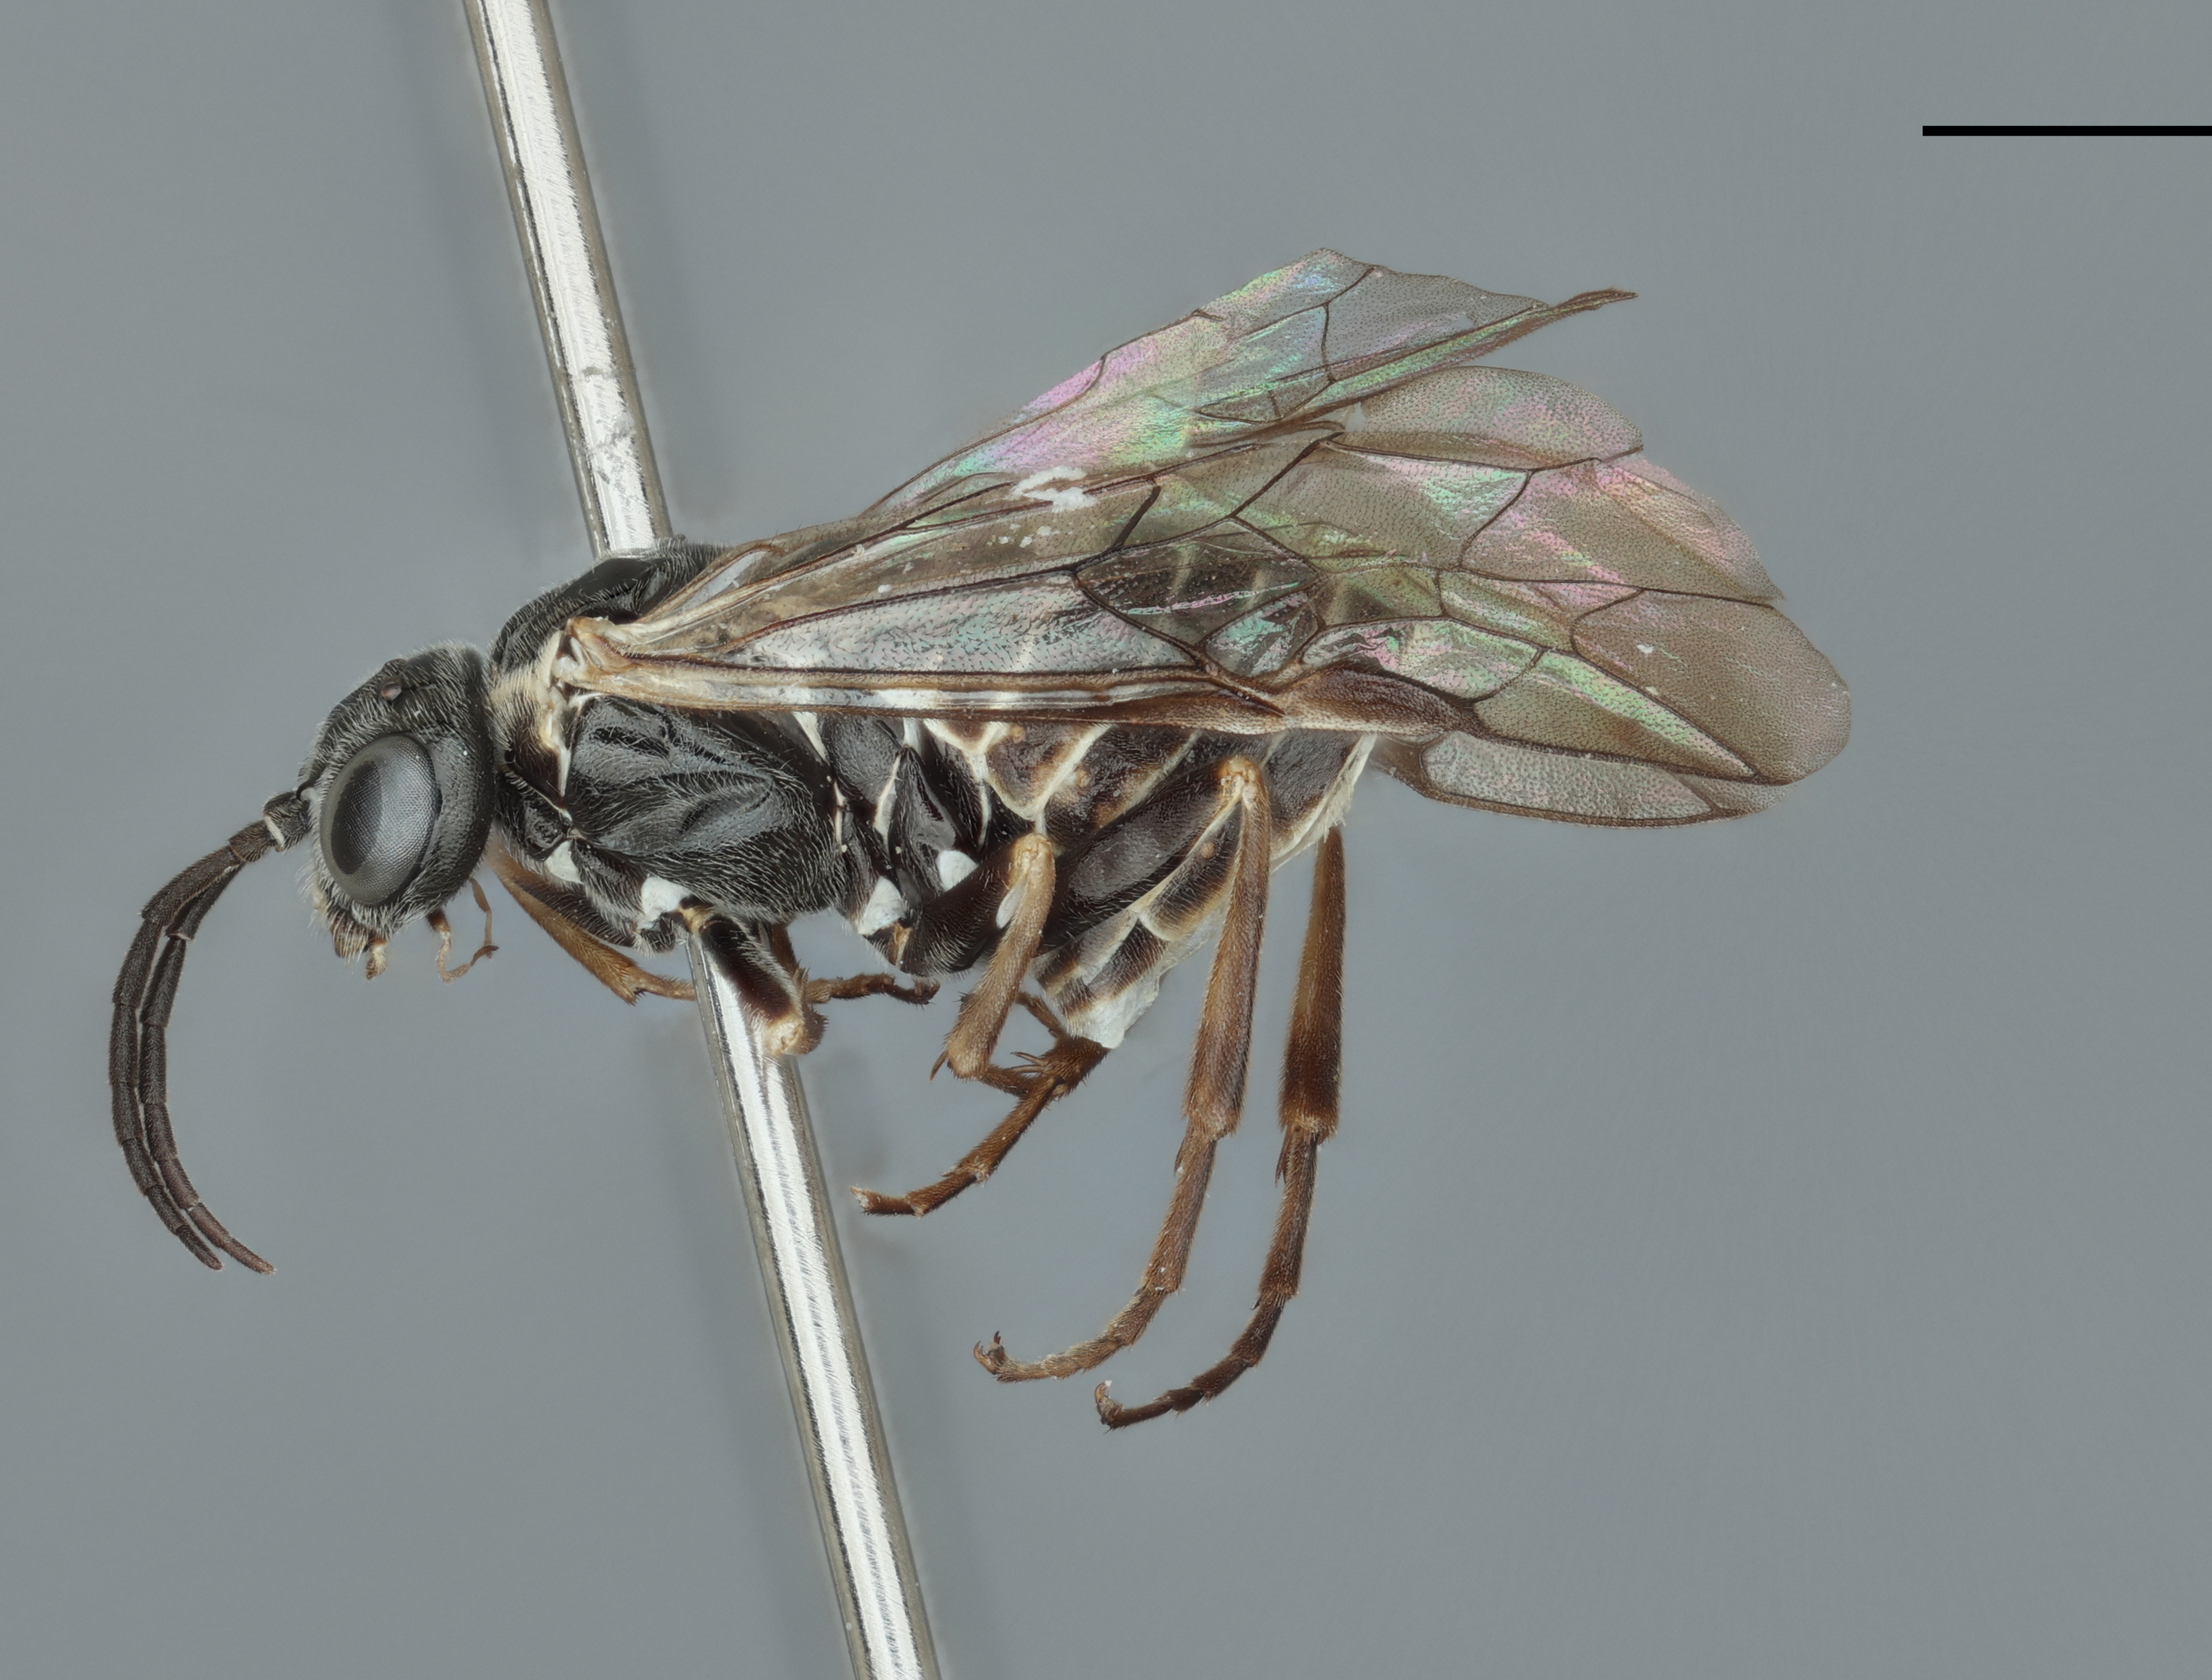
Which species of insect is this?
Periclista curva
